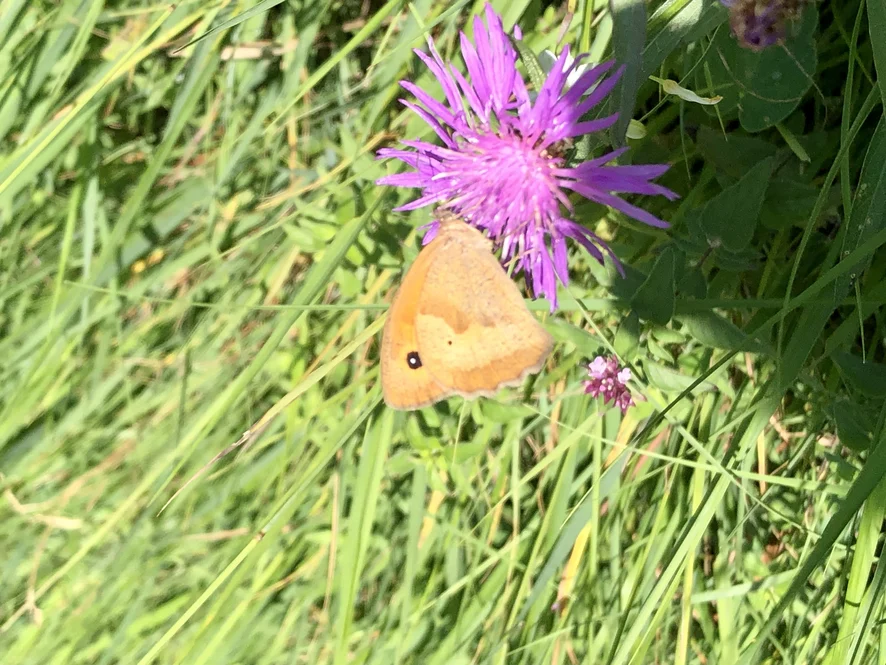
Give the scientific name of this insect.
Maniola jurtina
